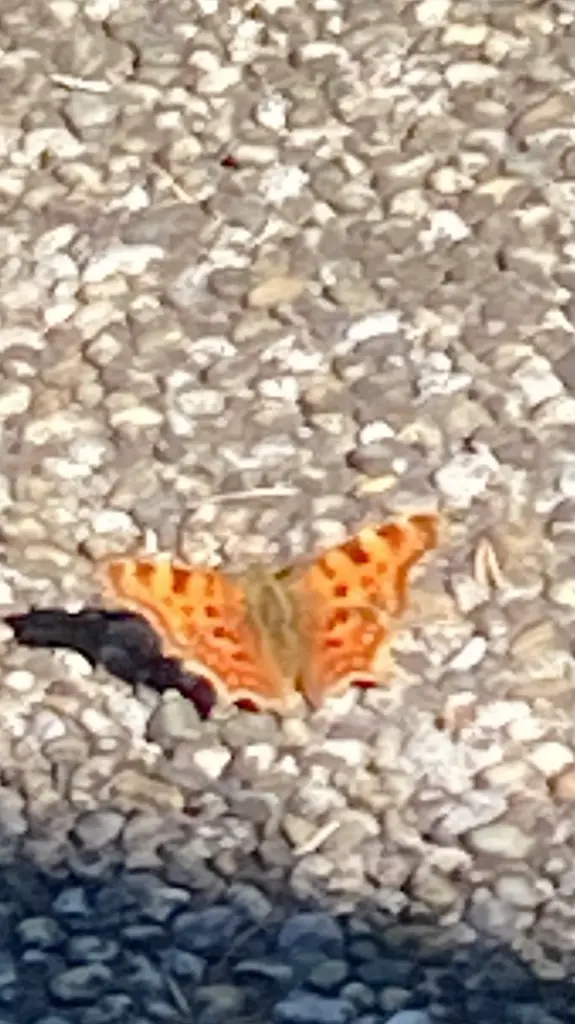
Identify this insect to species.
Polygonia c-album
